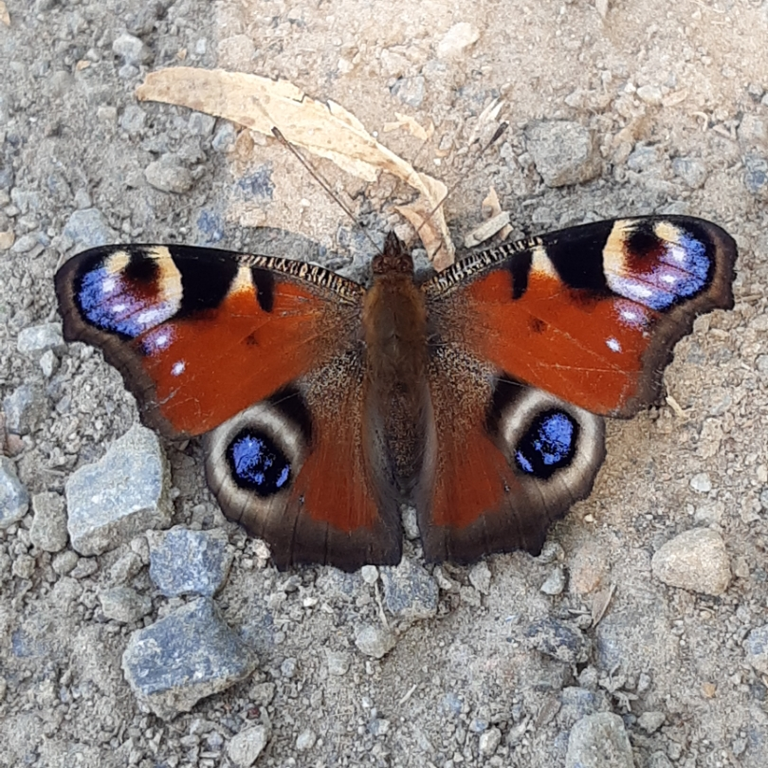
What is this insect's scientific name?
Aglais io
